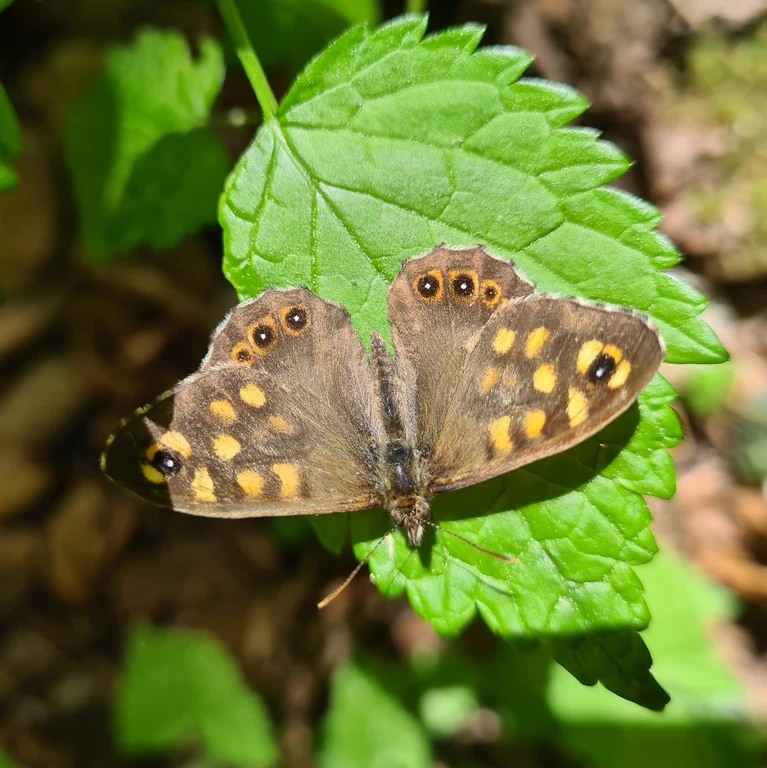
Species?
Pararge aegeria
